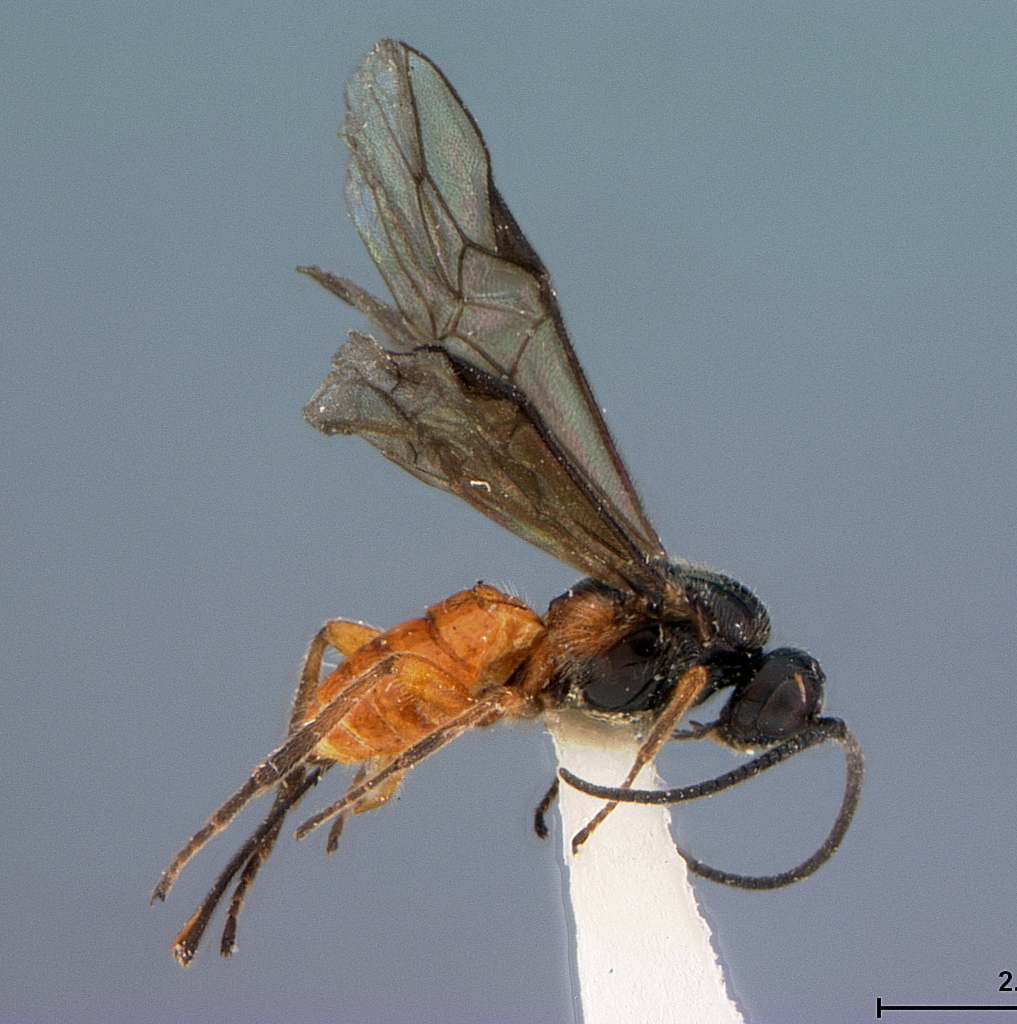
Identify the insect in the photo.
Bracon bruchivorus
